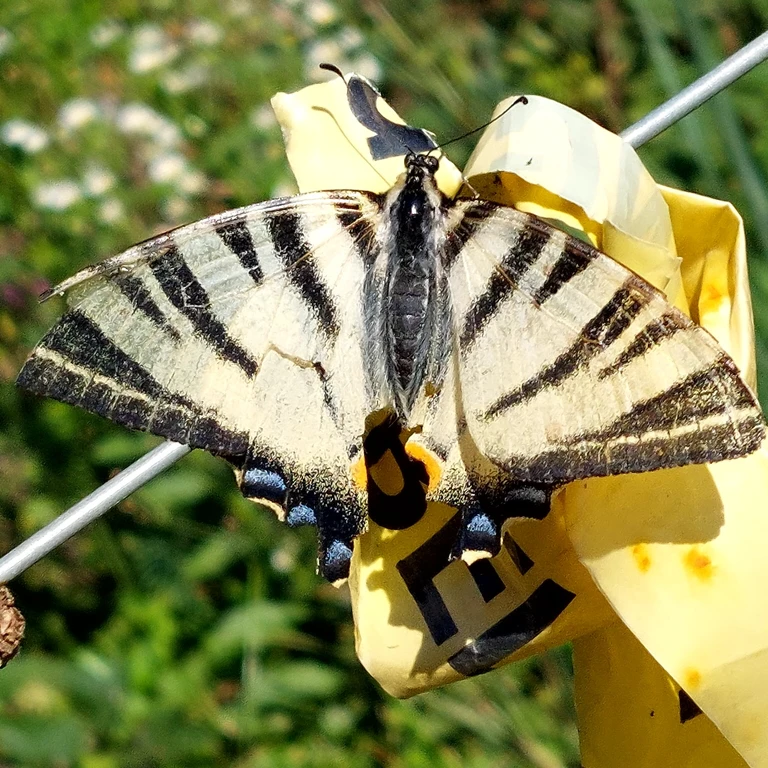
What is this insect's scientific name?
Iphiclides podalirius
